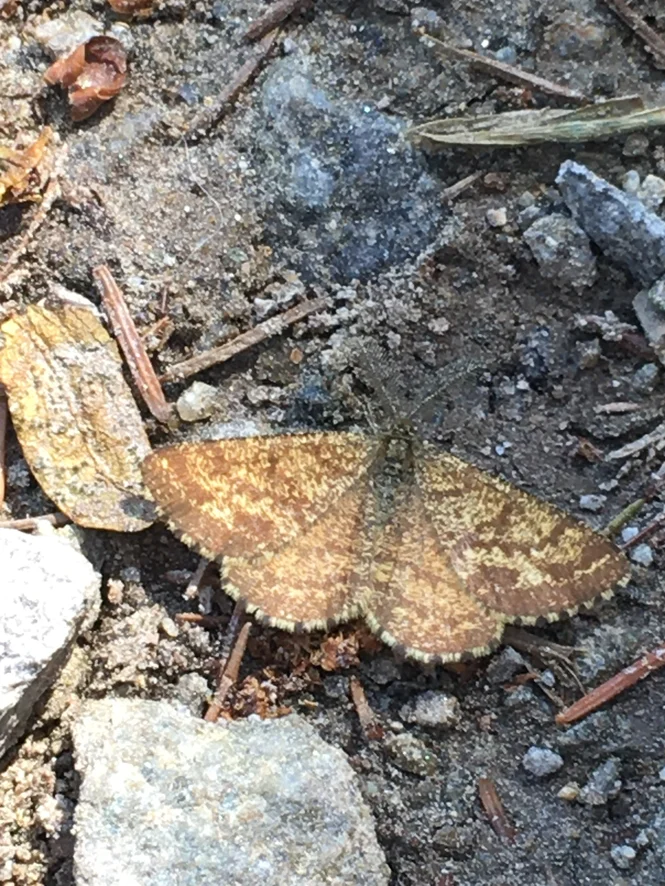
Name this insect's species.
Ematurga atomaria
